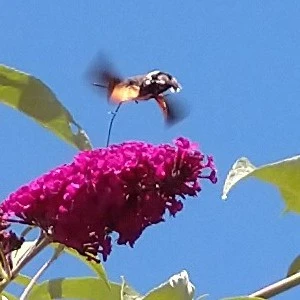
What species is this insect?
Macroglossum stellatarum
